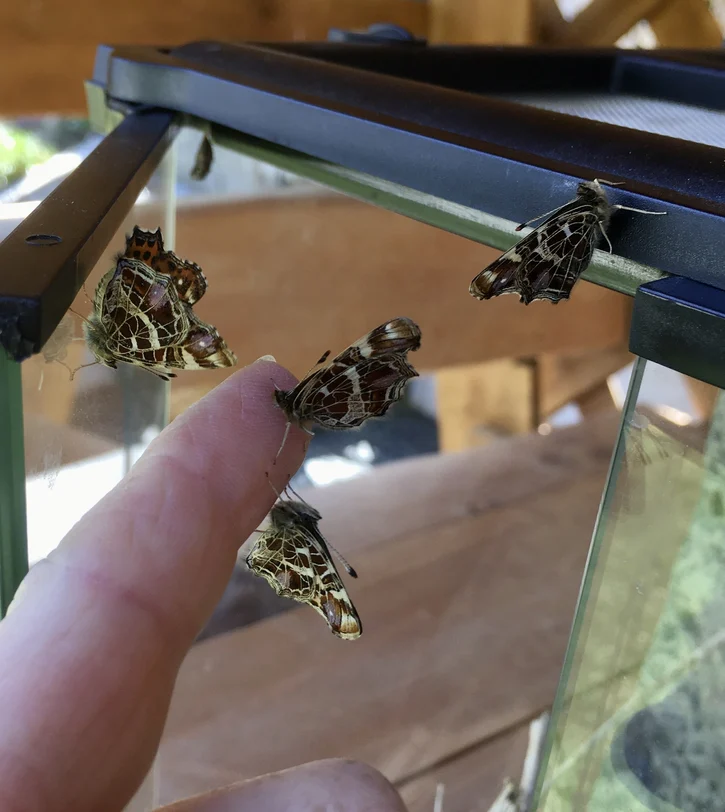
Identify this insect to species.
Araschnia levana
